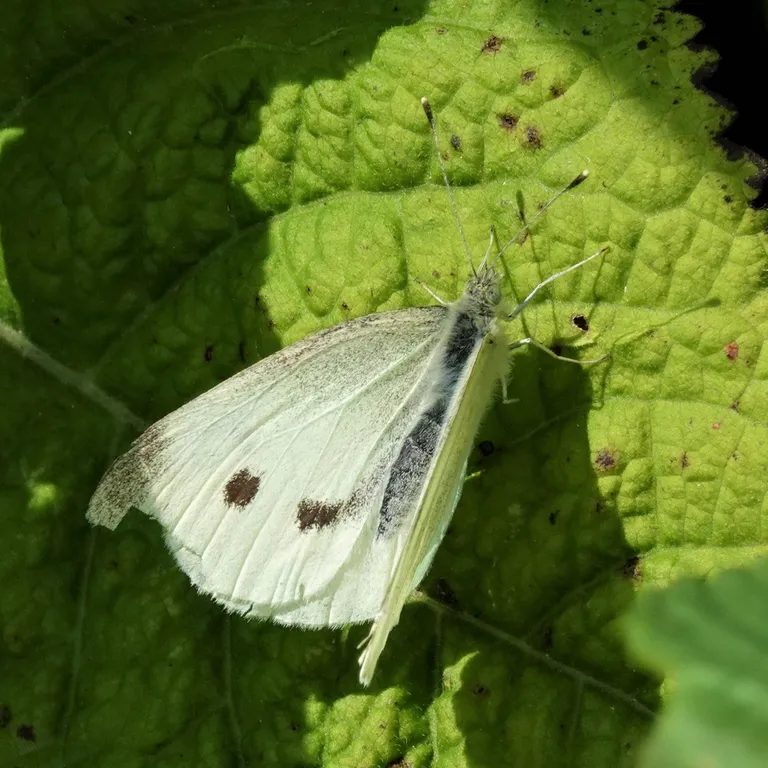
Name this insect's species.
Pieris rapae
